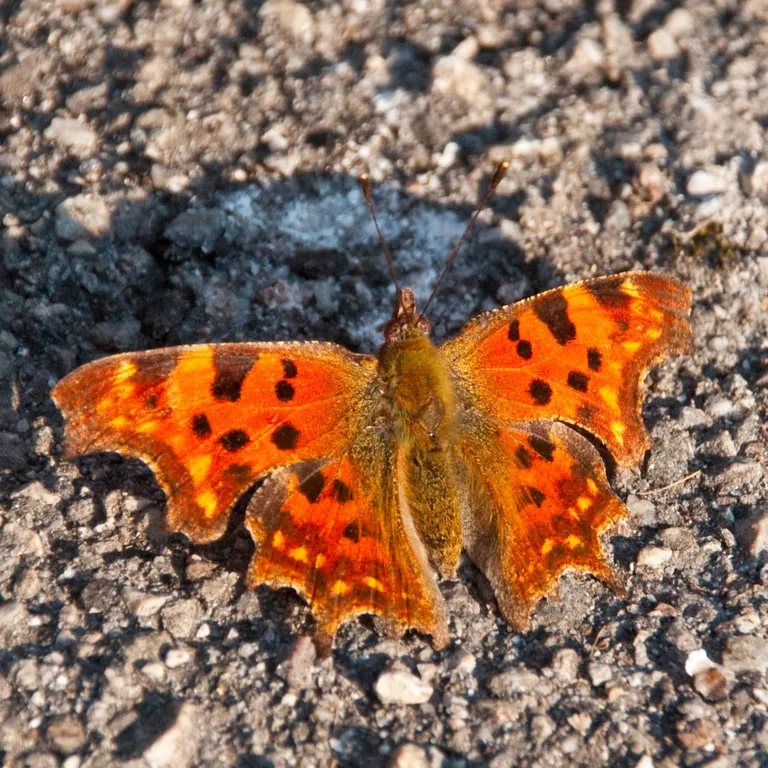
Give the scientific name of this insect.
Polygonia c-album
